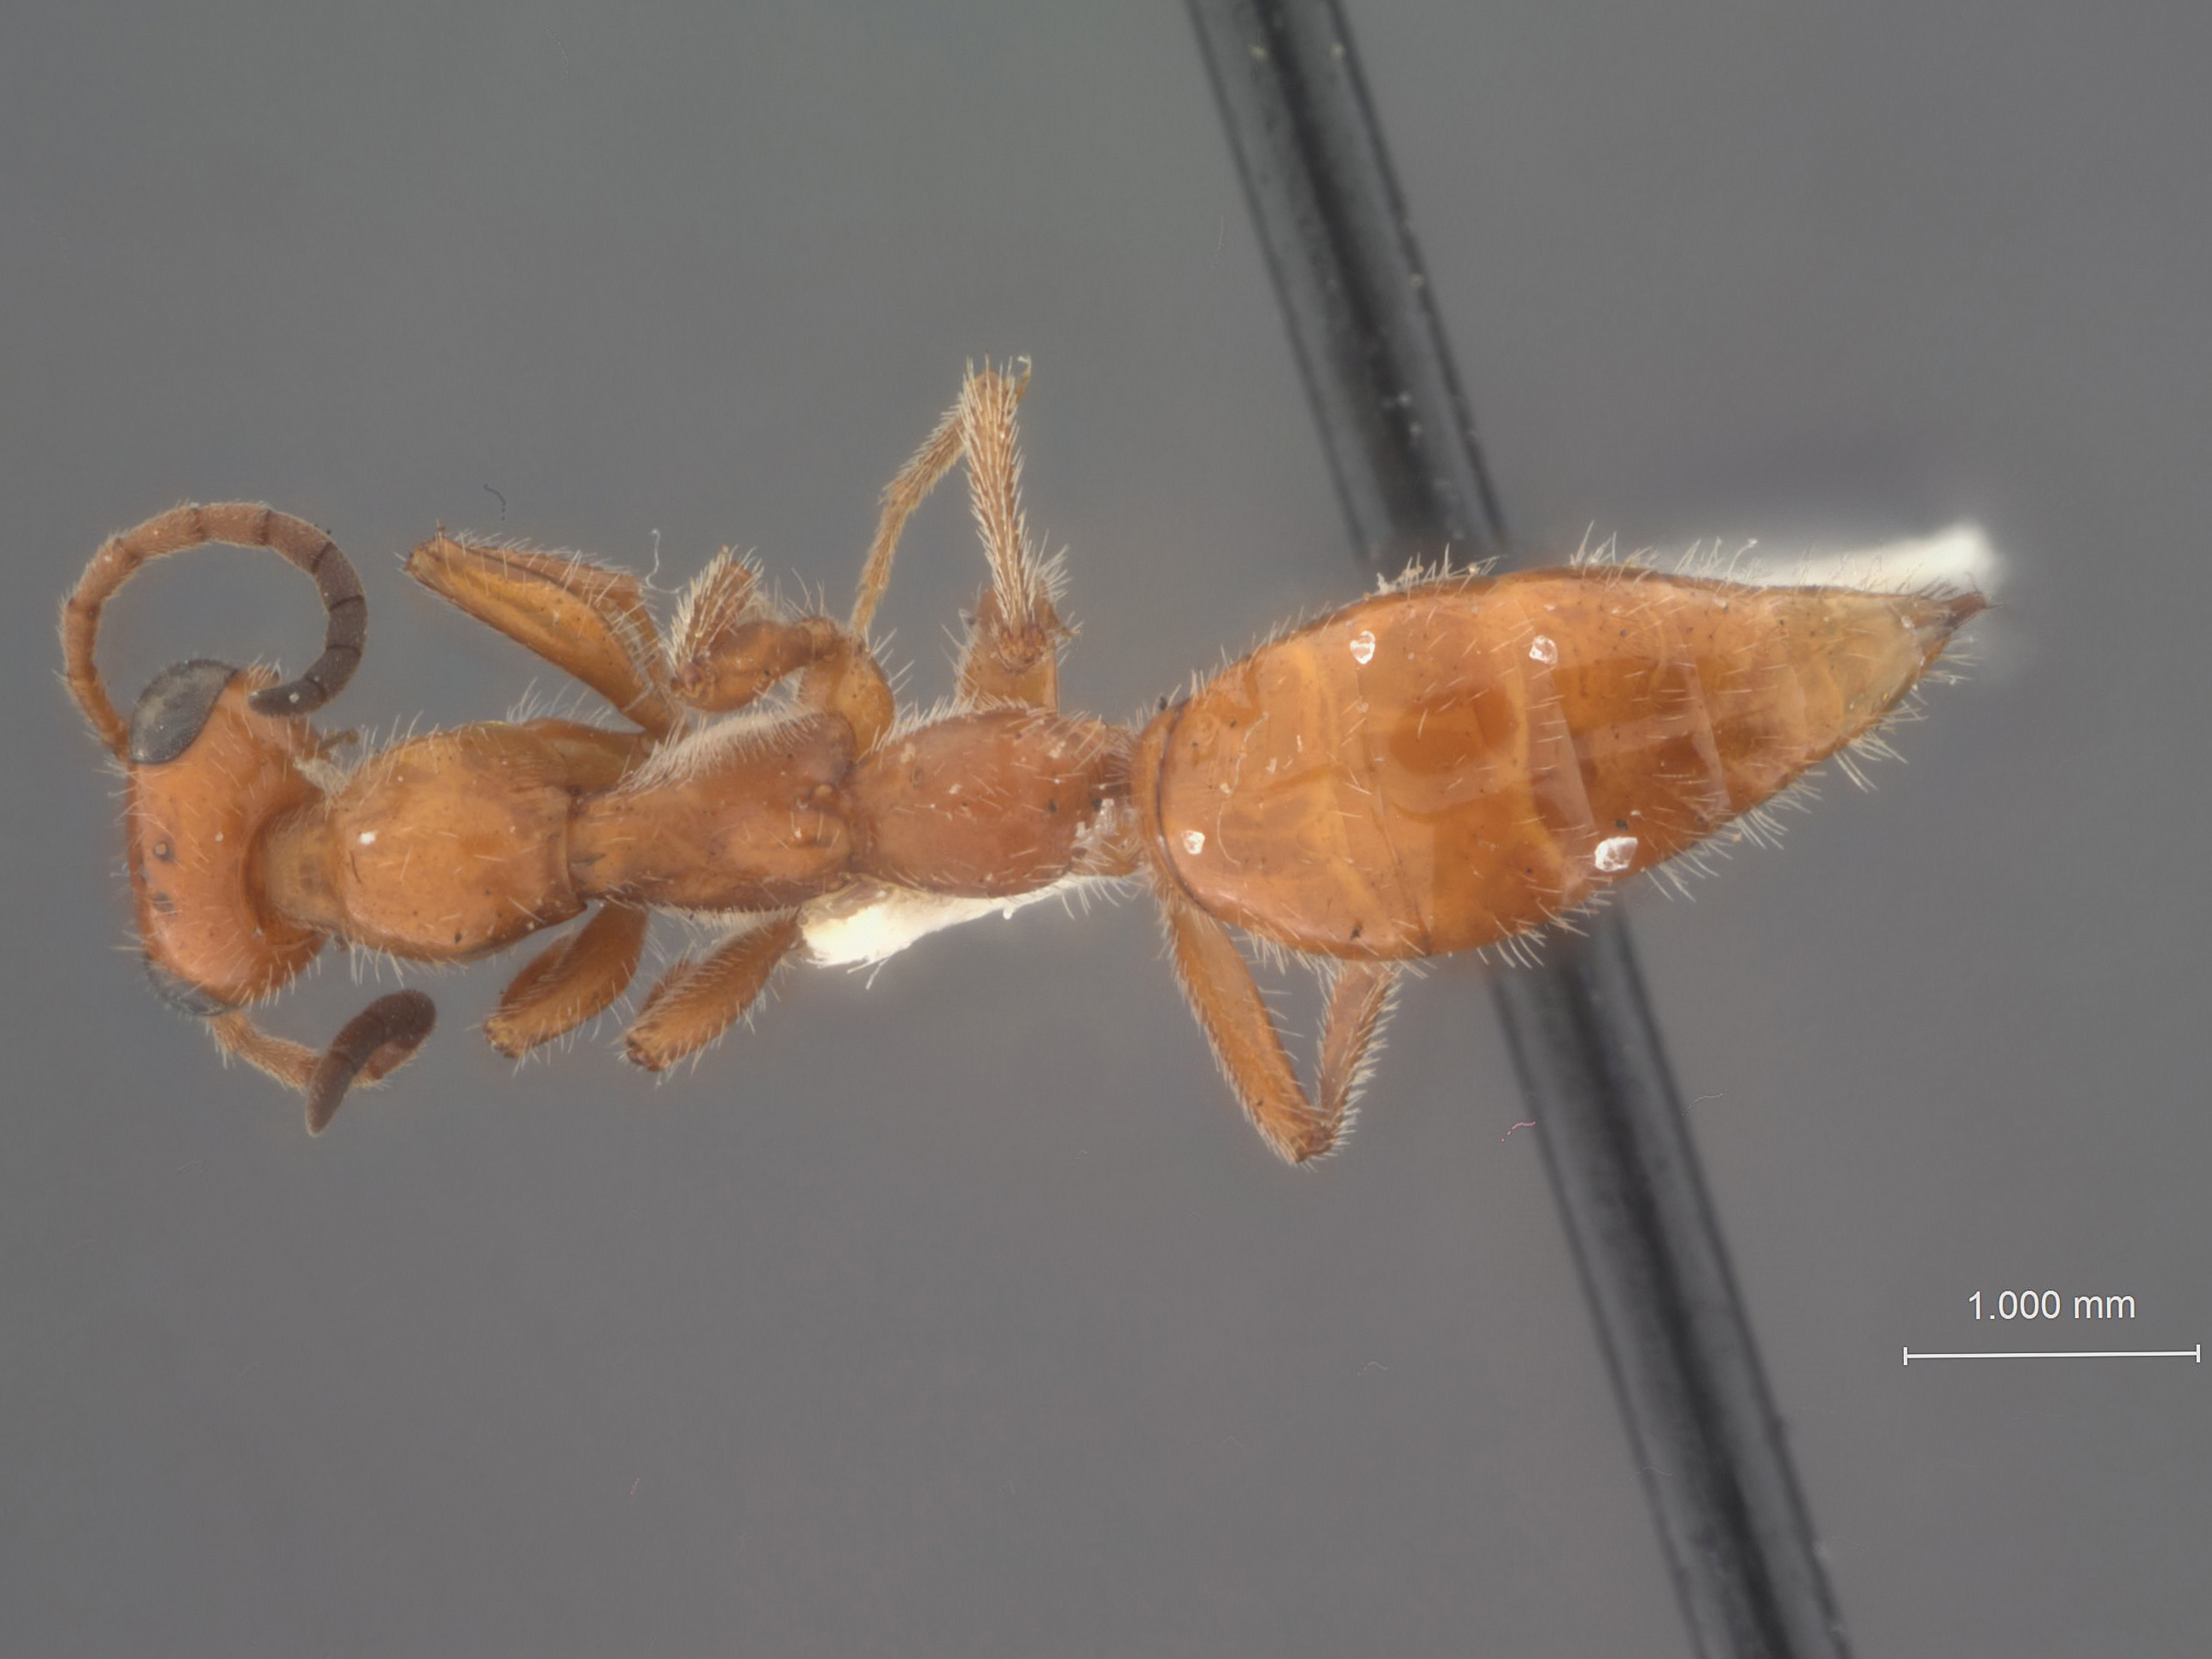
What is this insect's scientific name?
Methocha formosa
